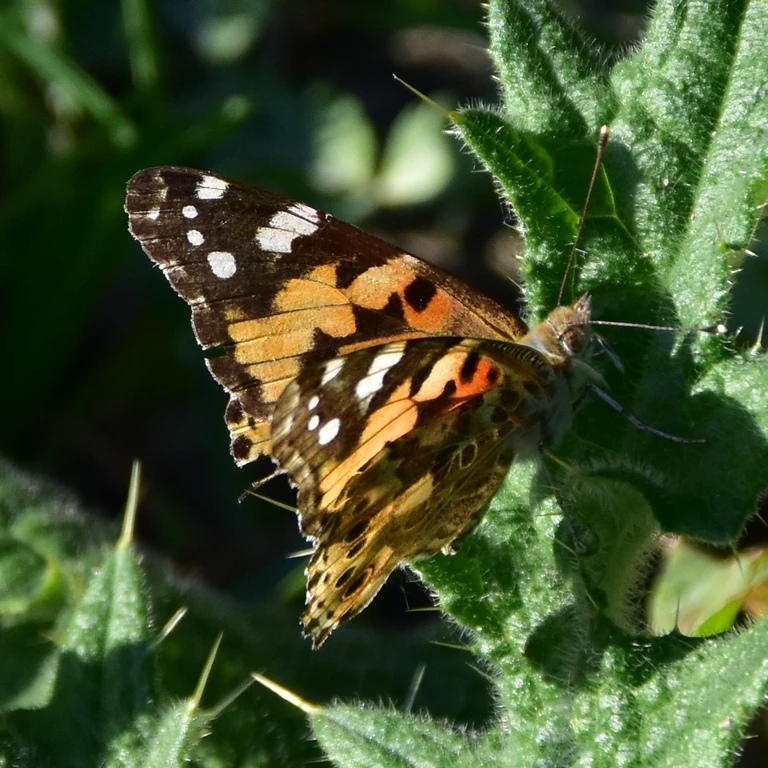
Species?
Vanessa cardui
